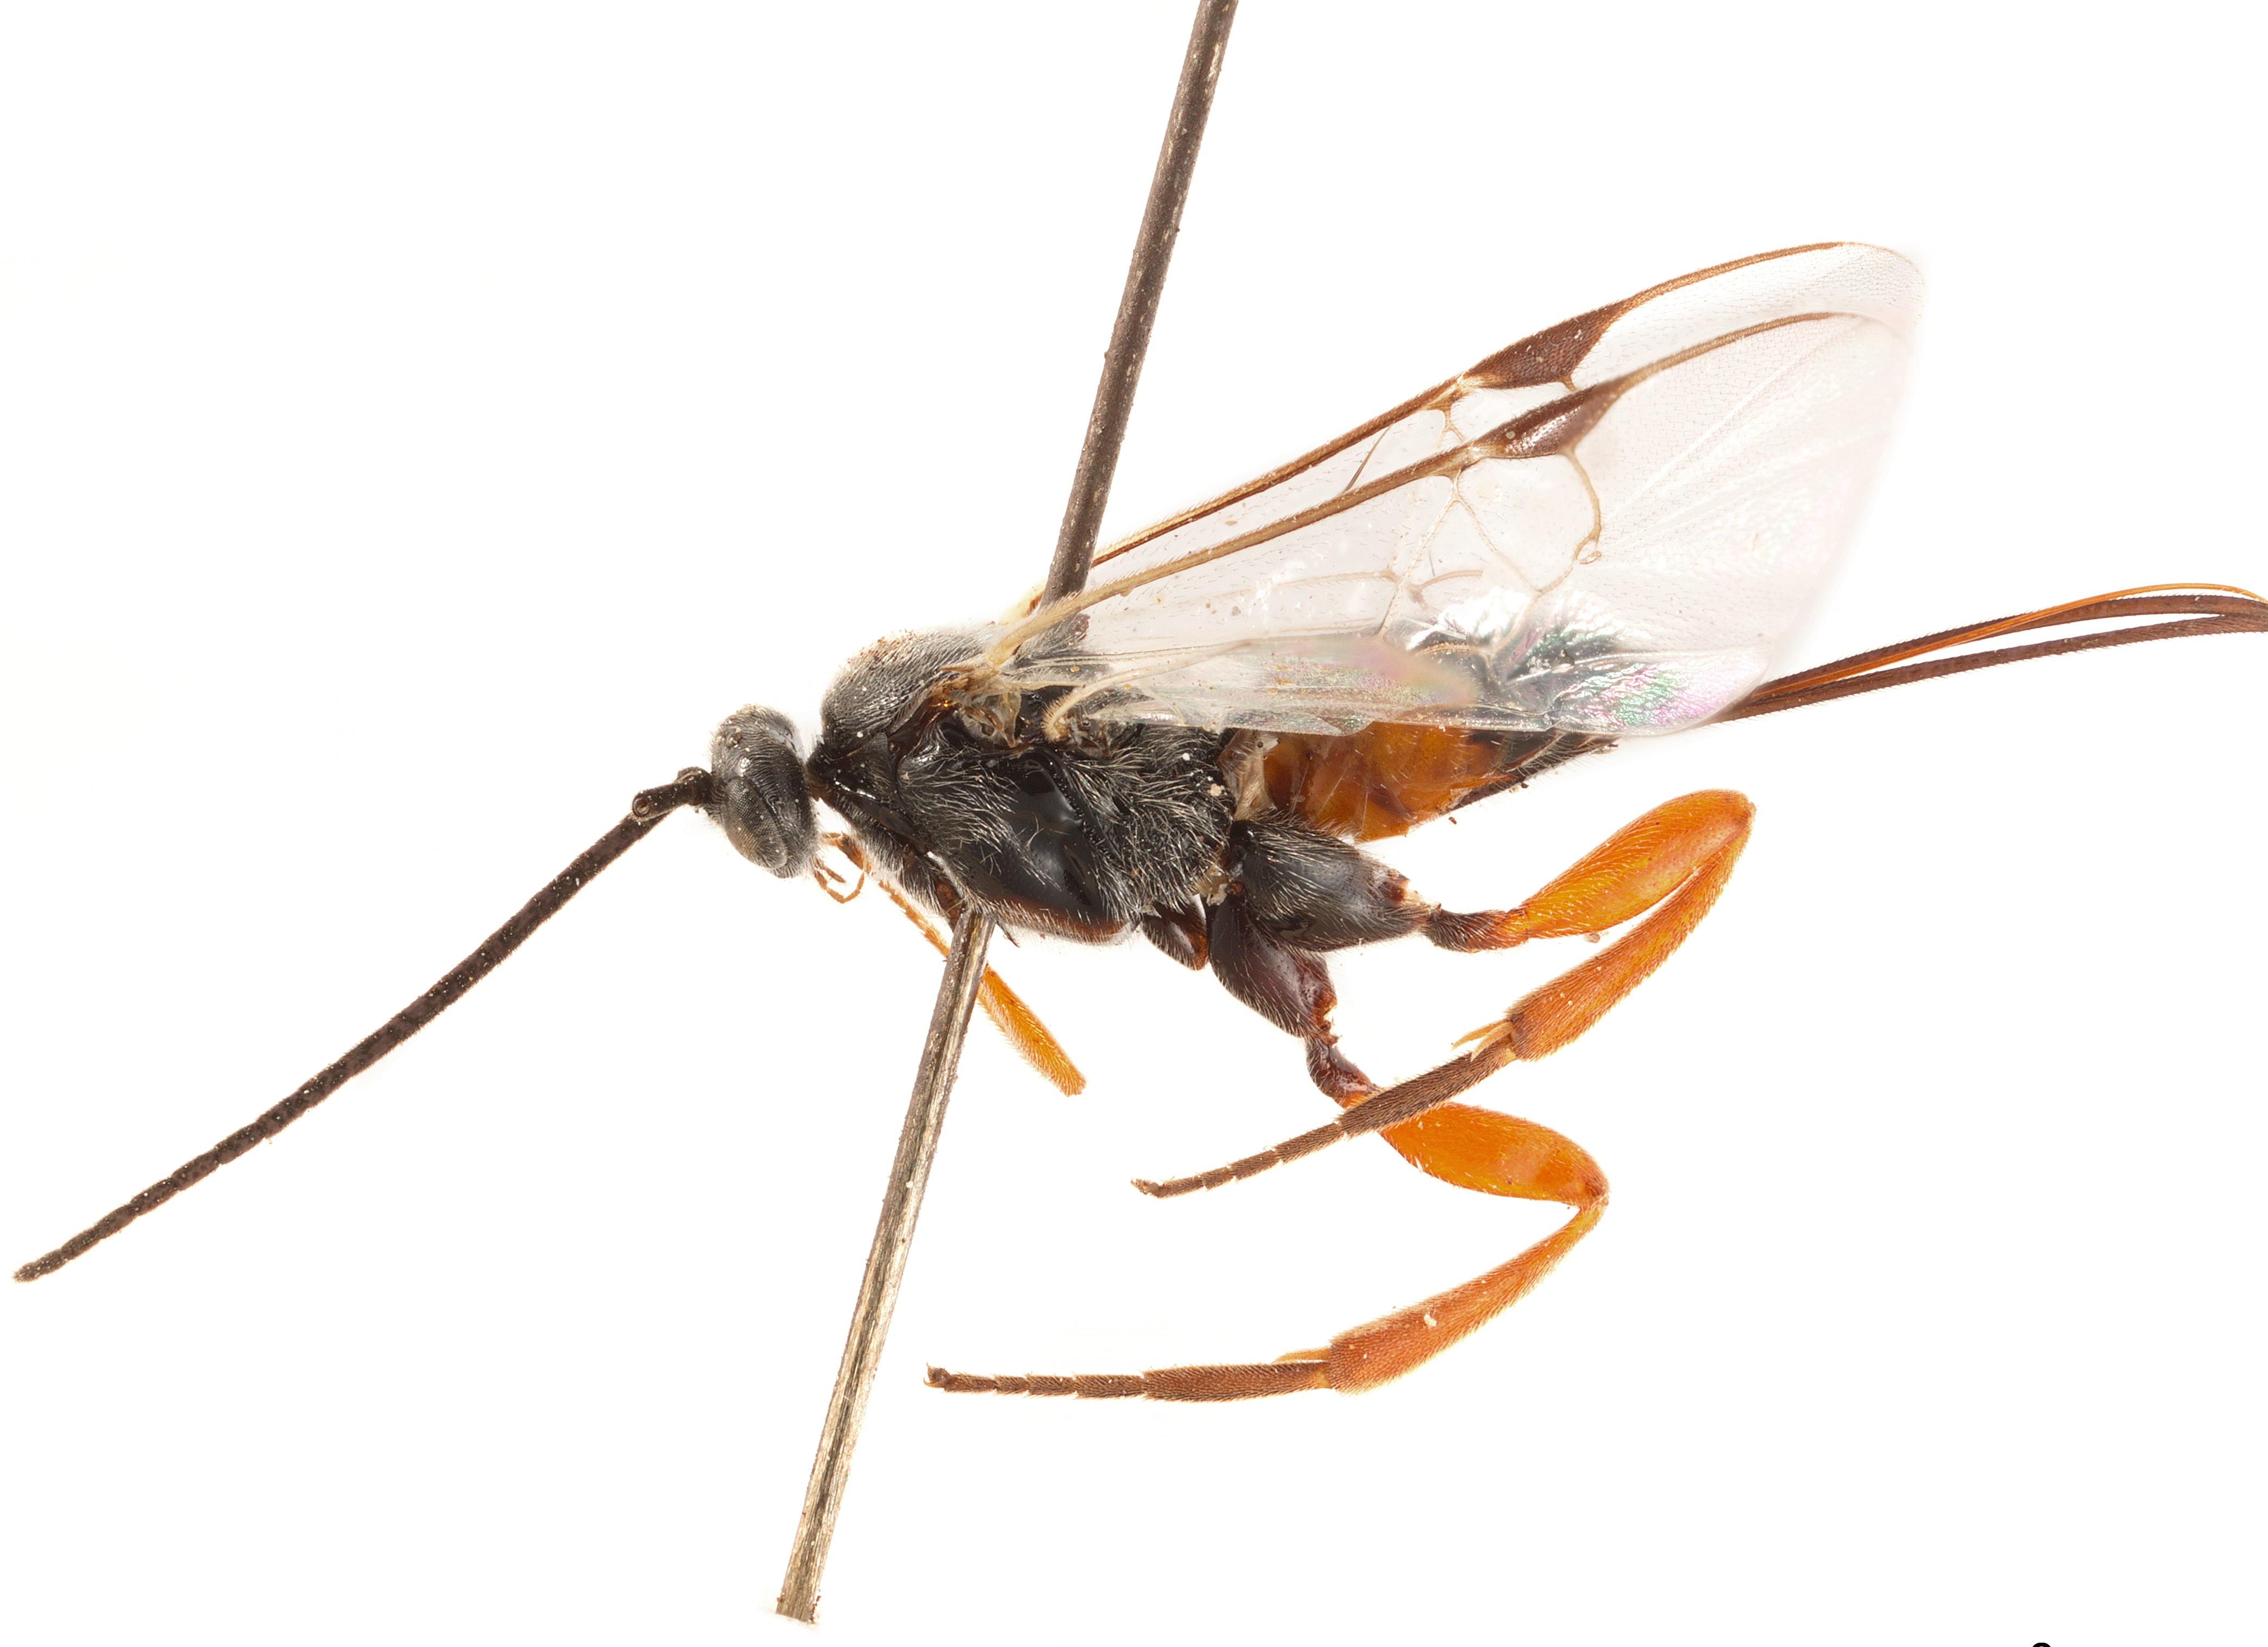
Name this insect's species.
Microtypus wesmaelii
